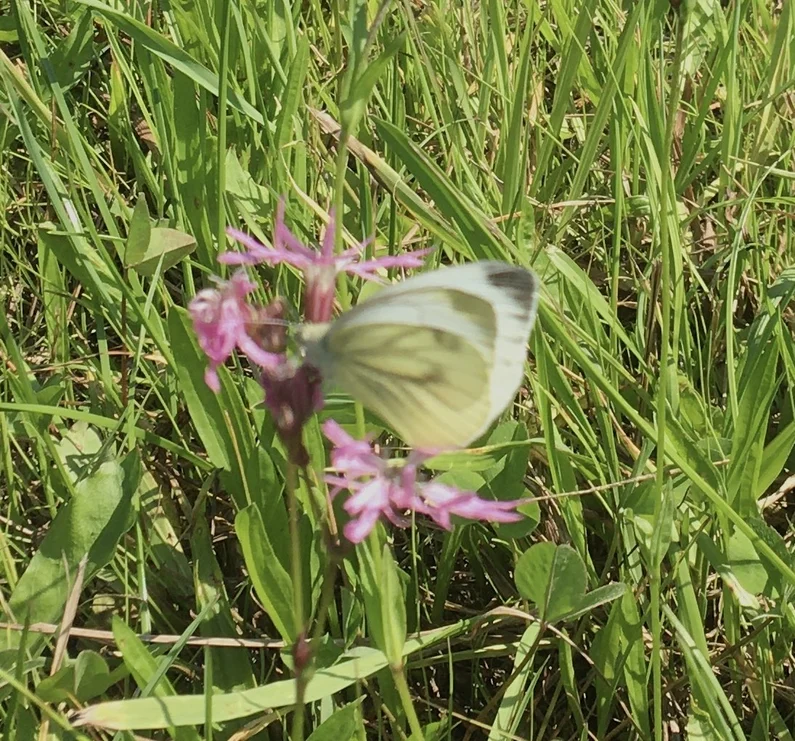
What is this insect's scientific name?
Pieris napi
